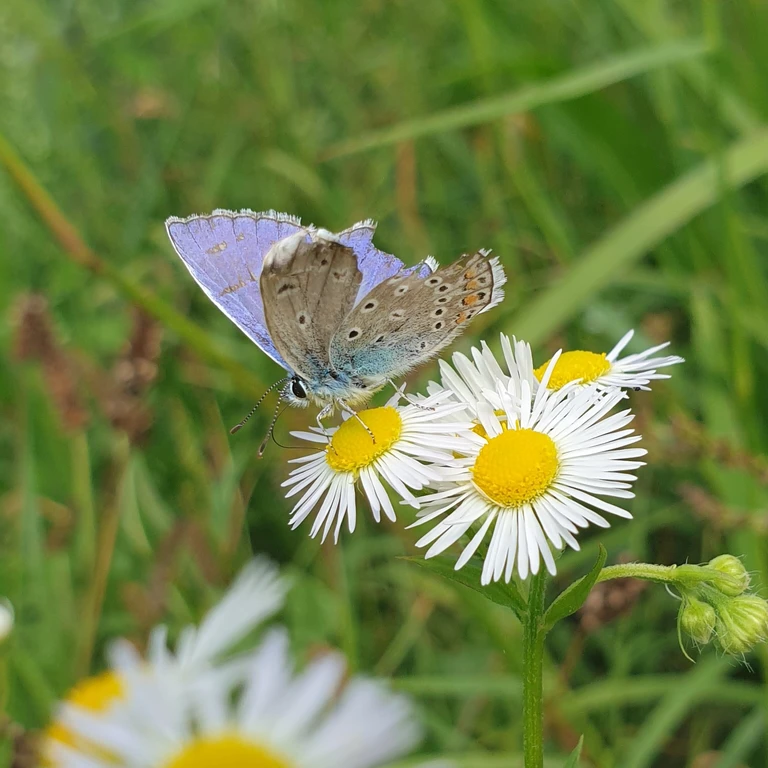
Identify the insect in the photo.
Polyommatus icarus
